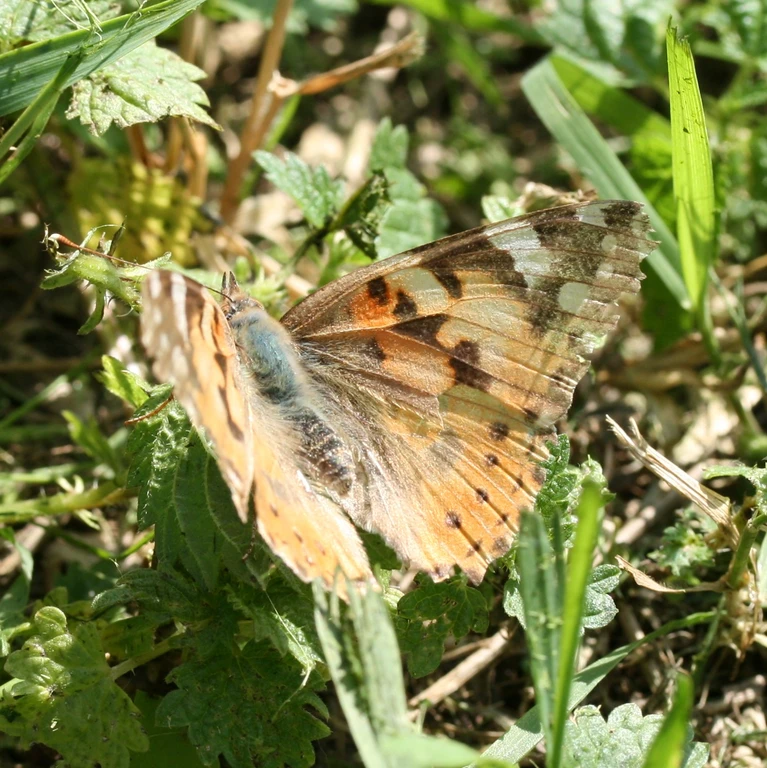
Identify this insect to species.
Vanessa cardui
